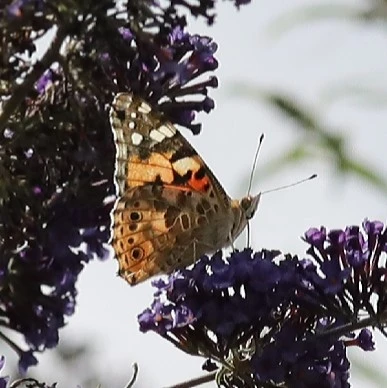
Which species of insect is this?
Vanessa cardui
